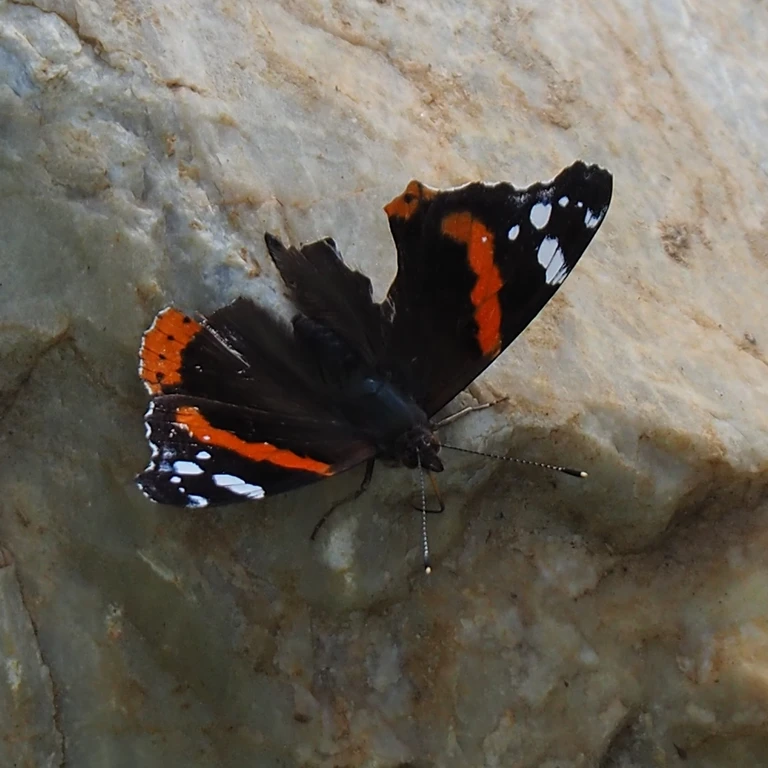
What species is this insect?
Vanessa atalanta
